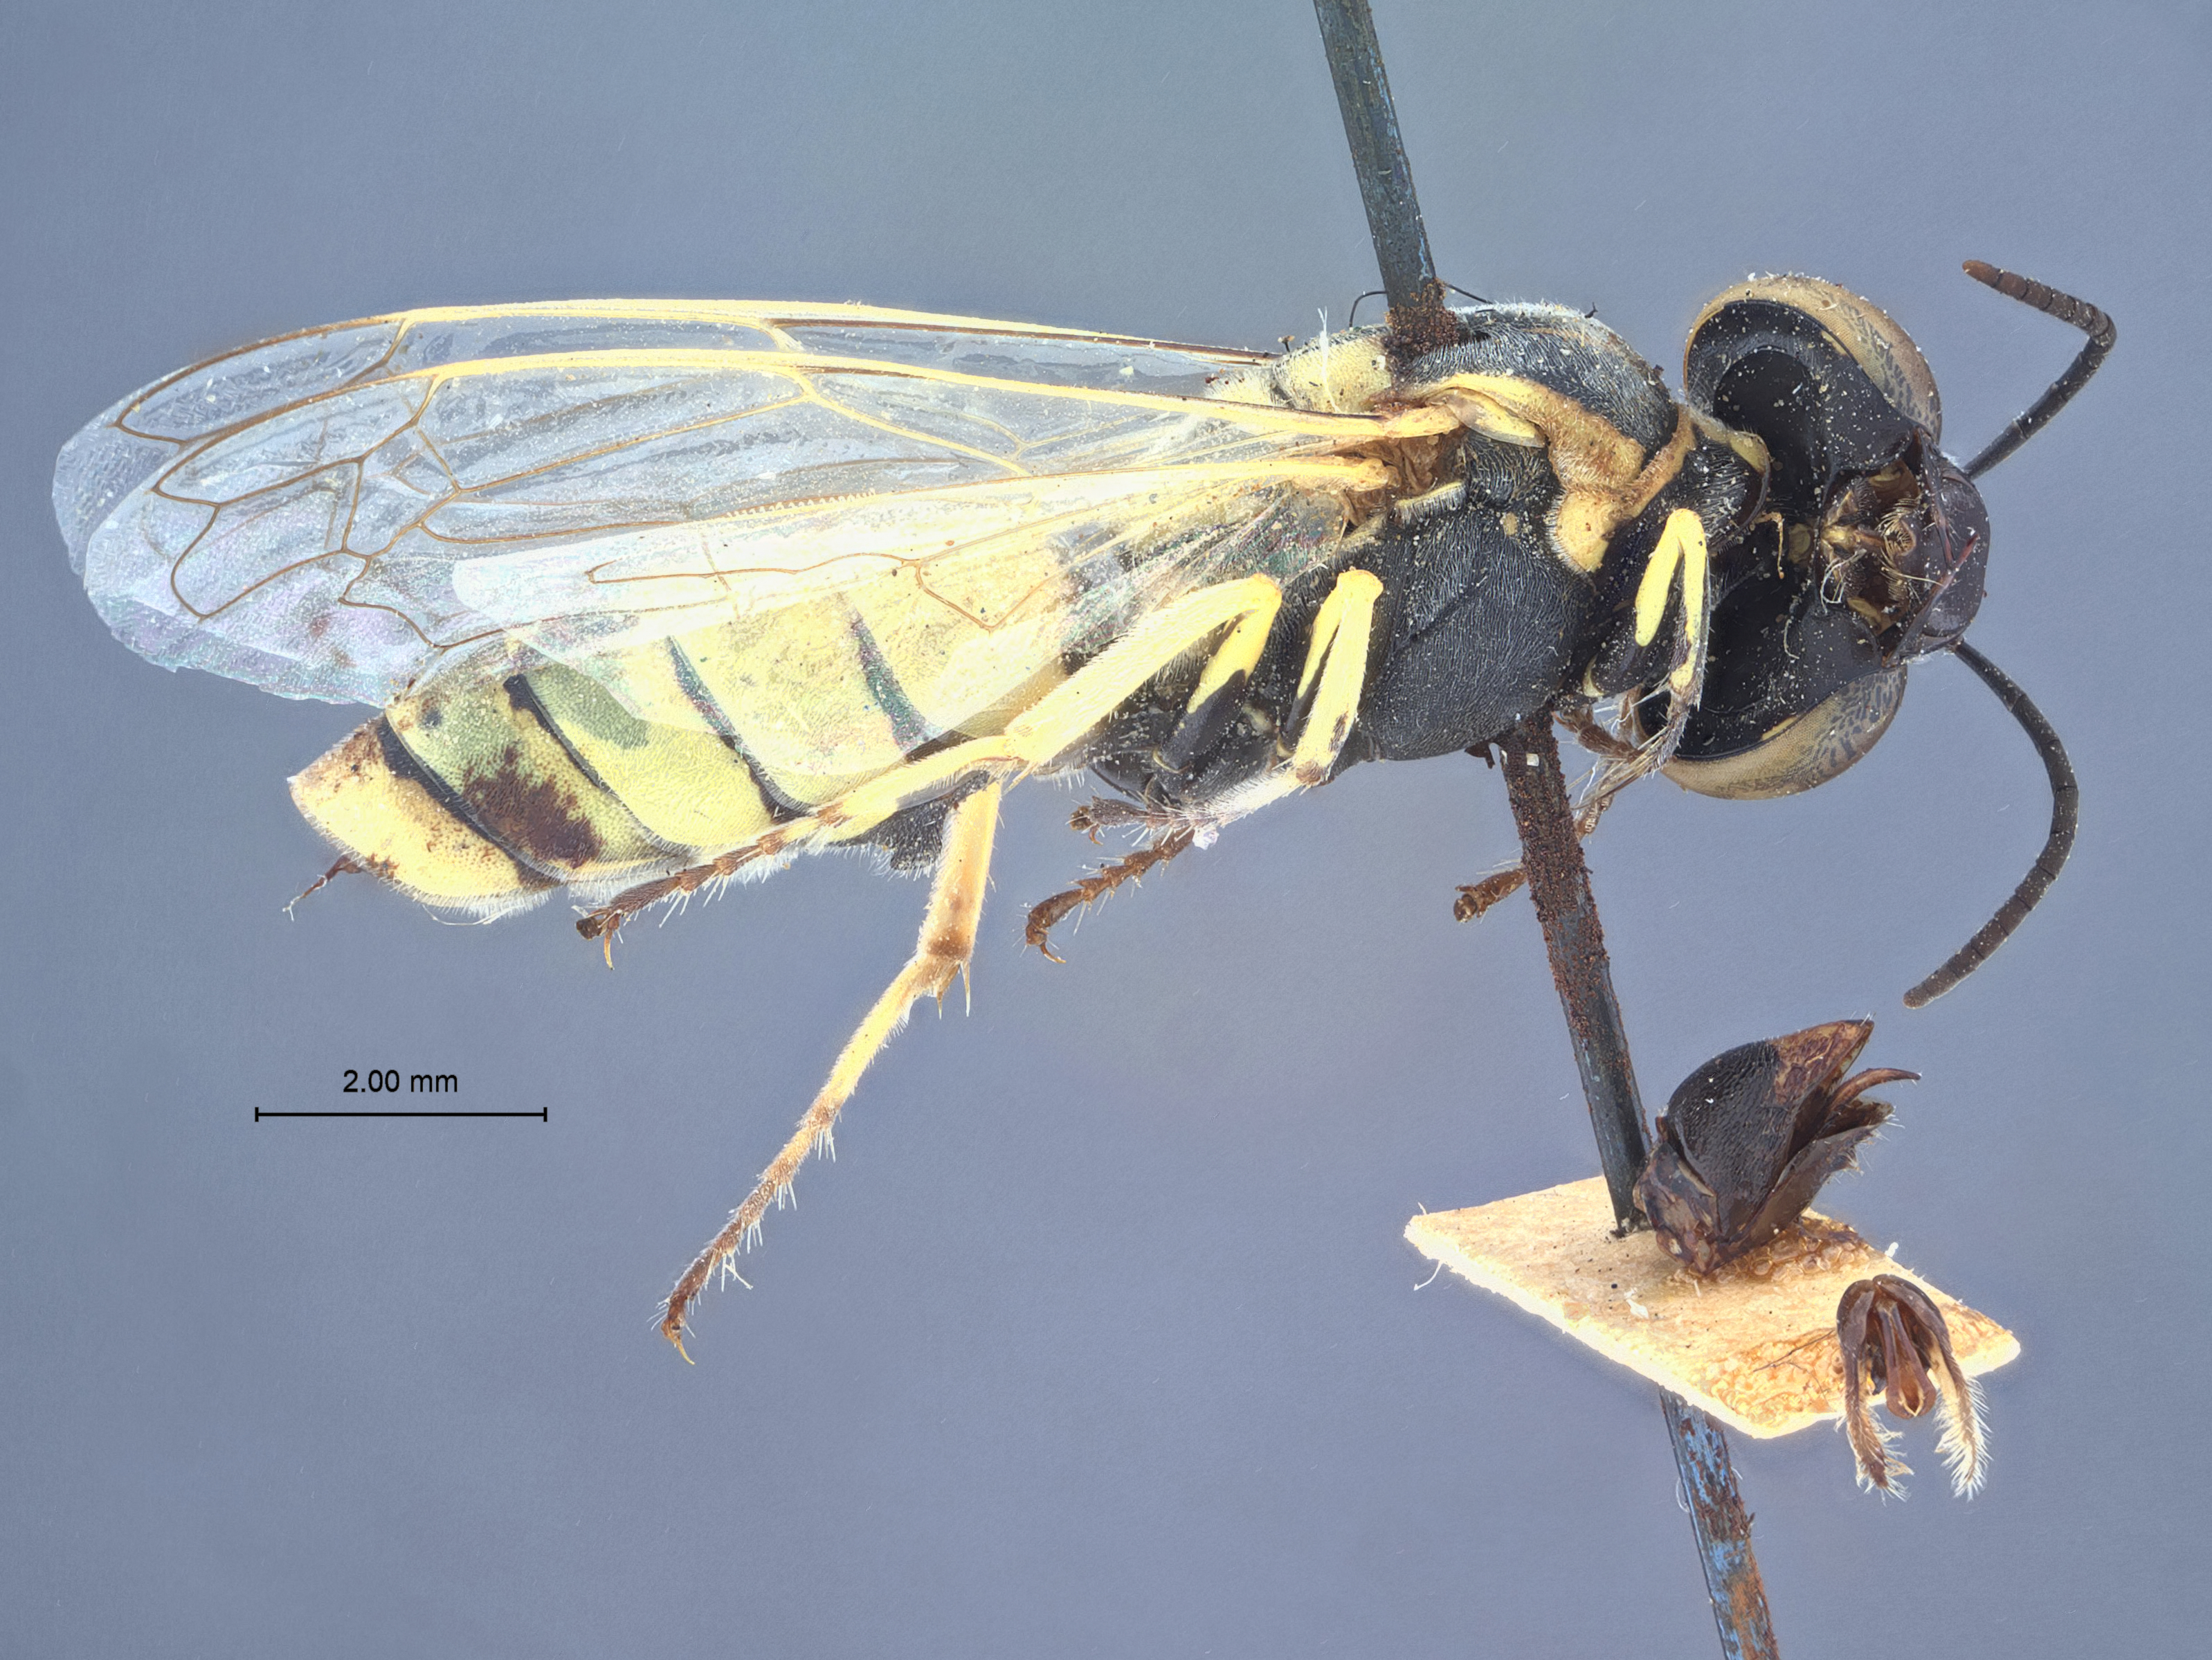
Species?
Microbembex hirsuta
